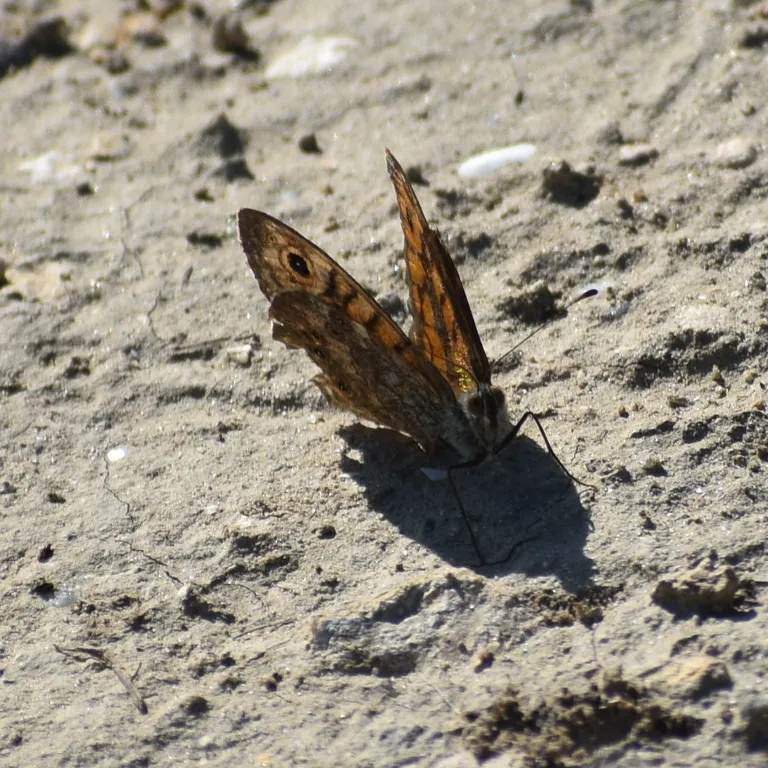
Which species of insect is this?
Lasiommata megera (also Pararge megera)
